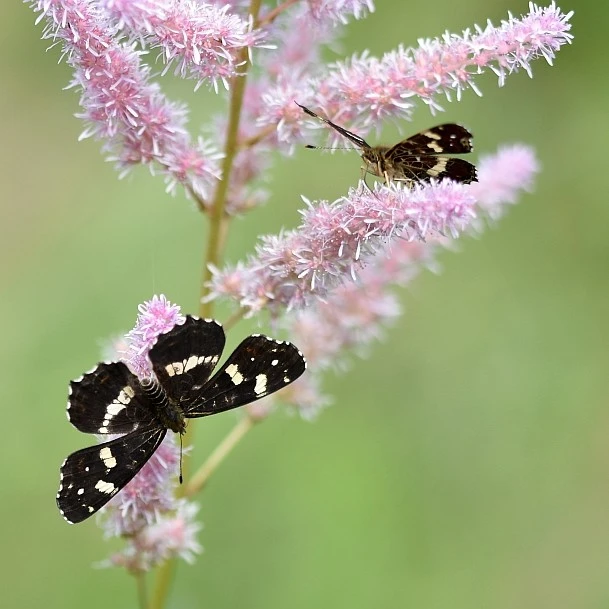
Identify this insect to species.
Araschnia levana
